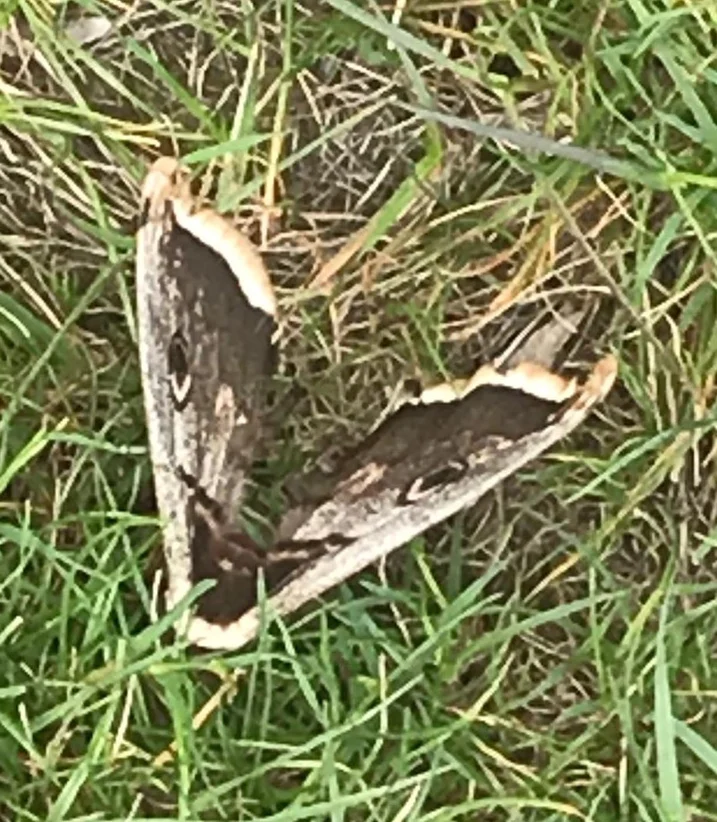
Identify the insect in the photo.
Saturnia pyri
